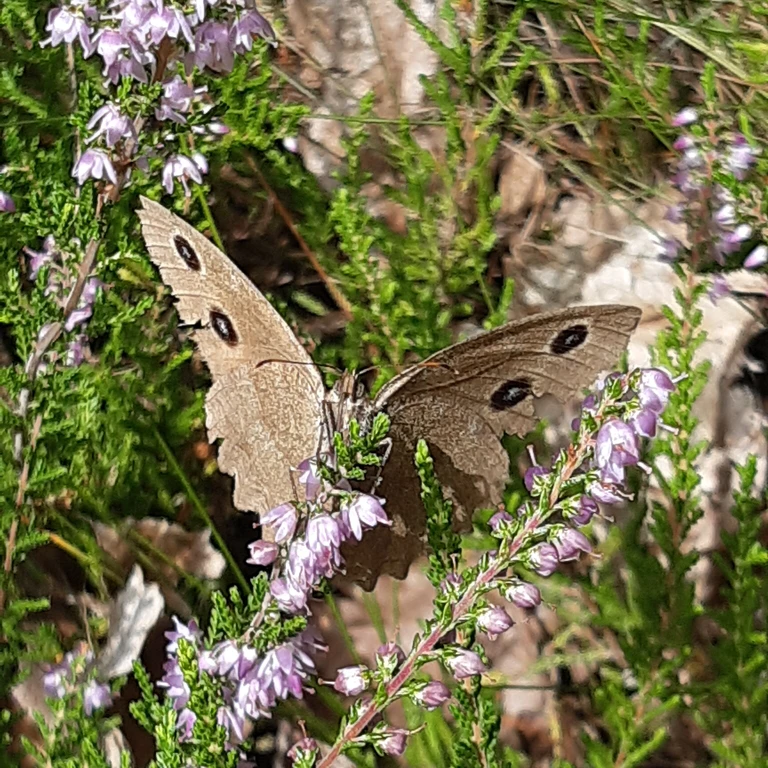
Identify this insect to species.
Minois dryas
